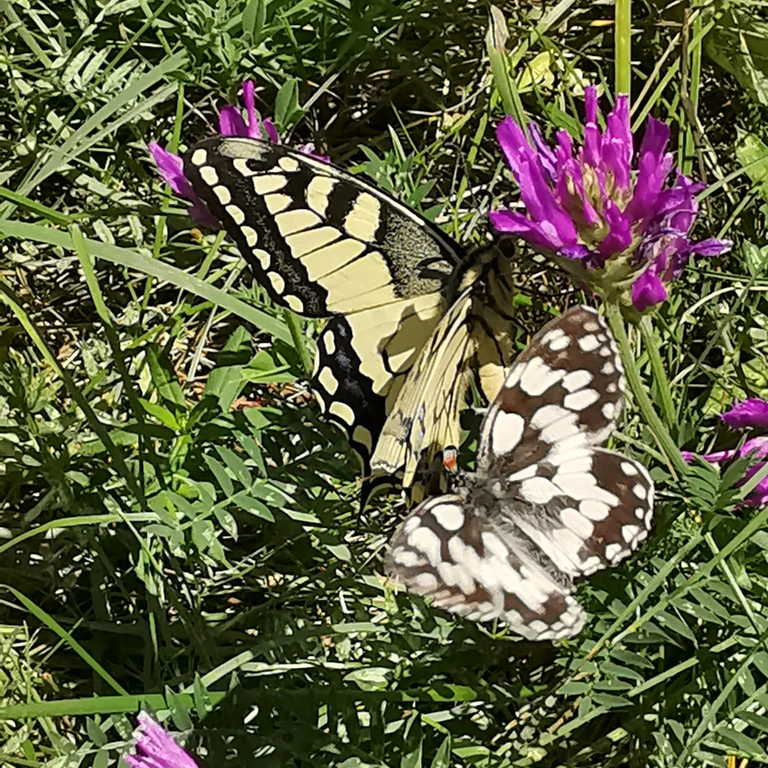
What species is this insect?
Papilio machaon
